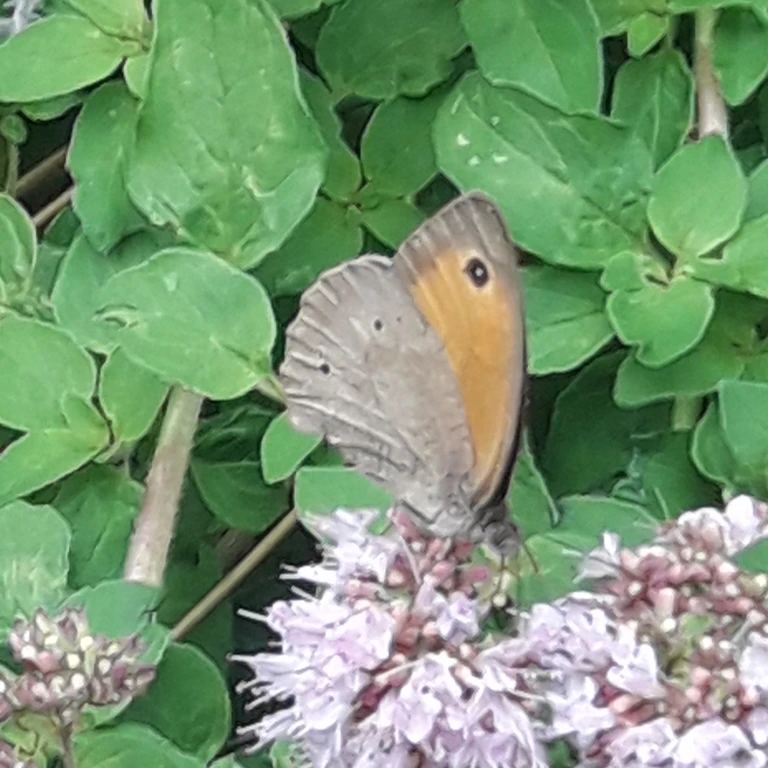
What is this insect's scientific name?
Maniola jurtina
